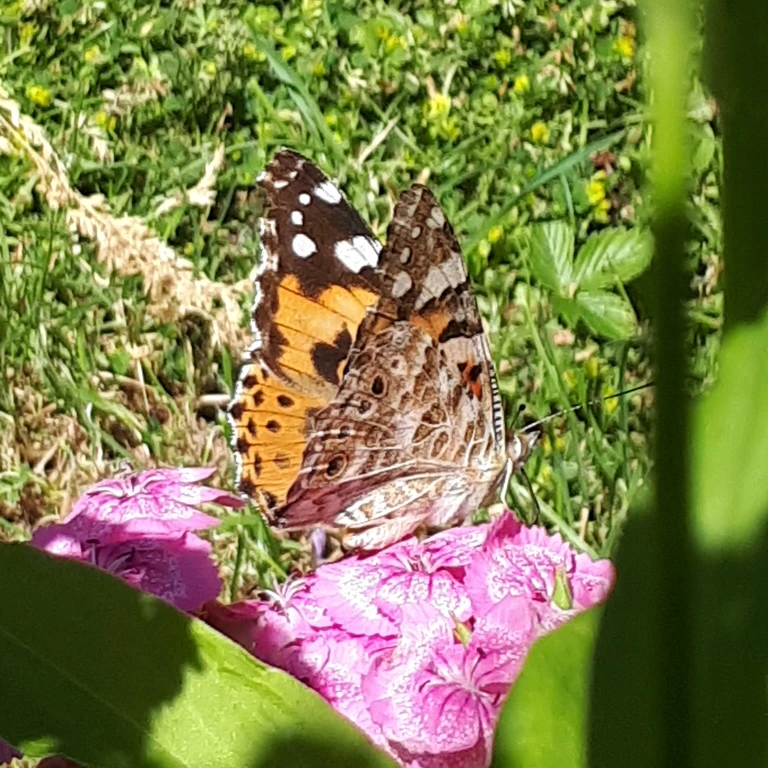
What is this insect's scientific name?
Vanessa cardui
